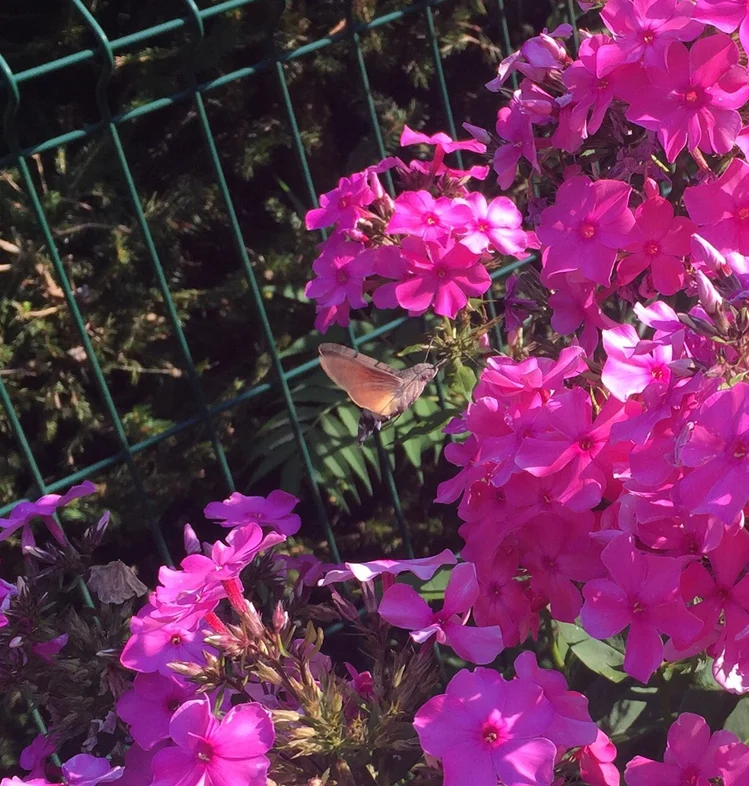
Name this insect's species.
Macroglossum stellatarum
